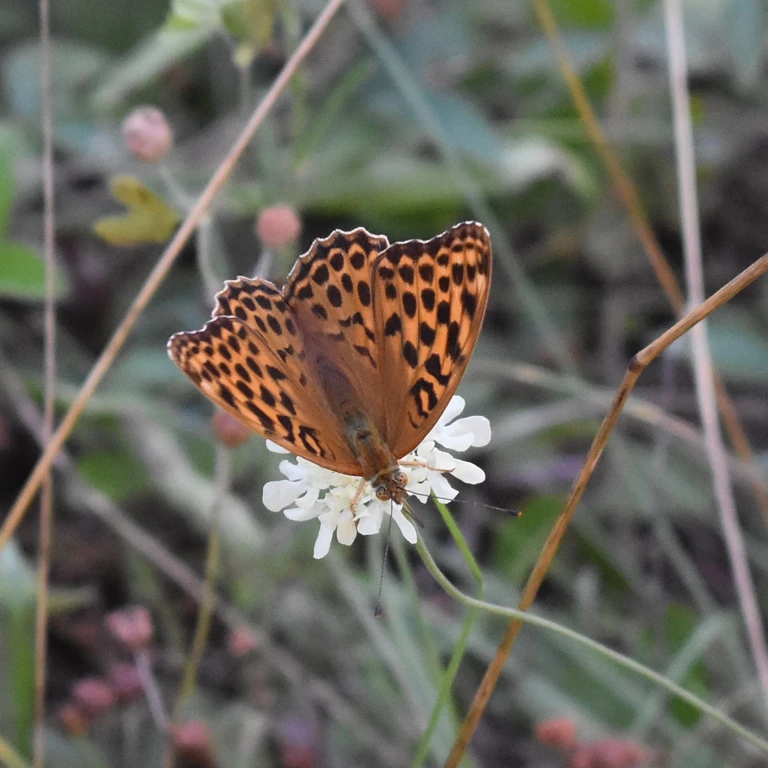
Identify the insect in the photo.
Argynnis paphia
